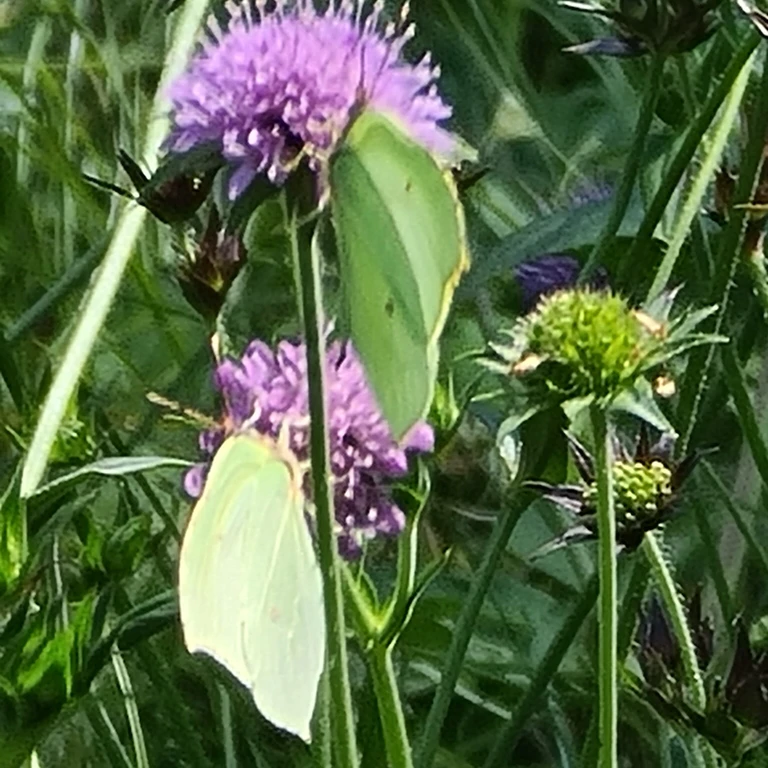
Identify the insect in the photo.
Gonepteryx rhamni
